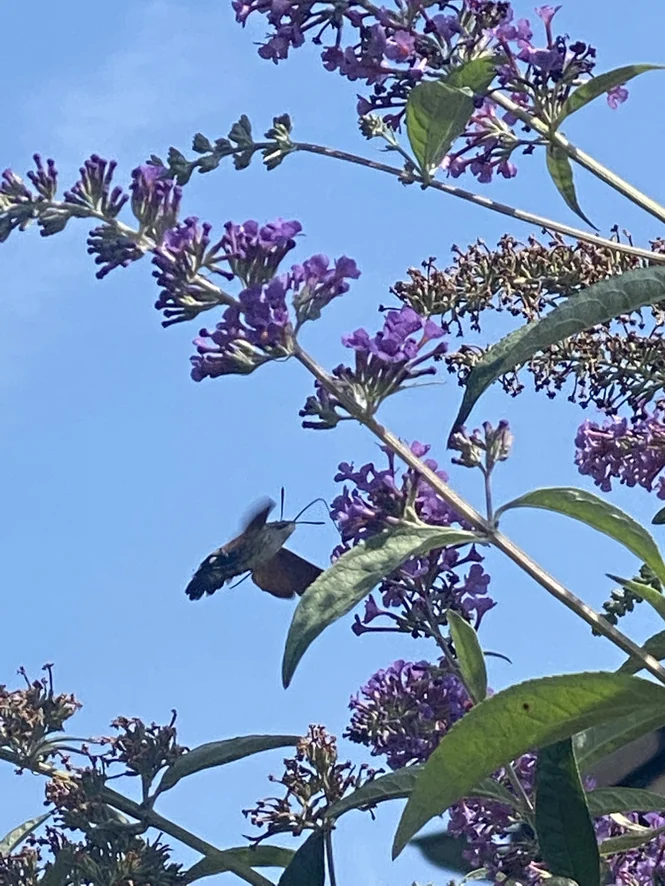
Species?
Macroglossum stellatarum
